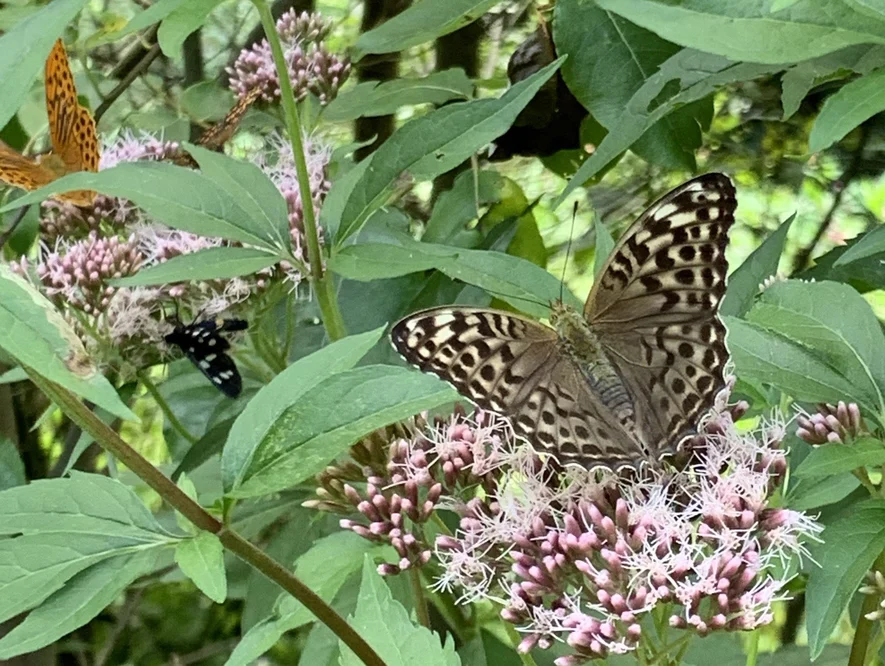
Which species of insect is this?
Argynnis paphia
